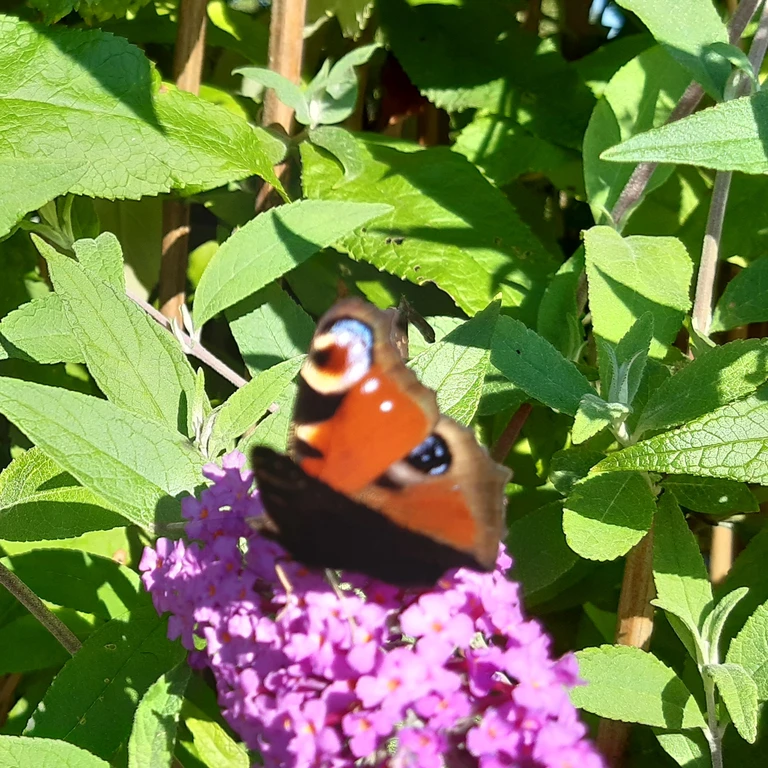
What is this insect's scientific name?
Aglais io
